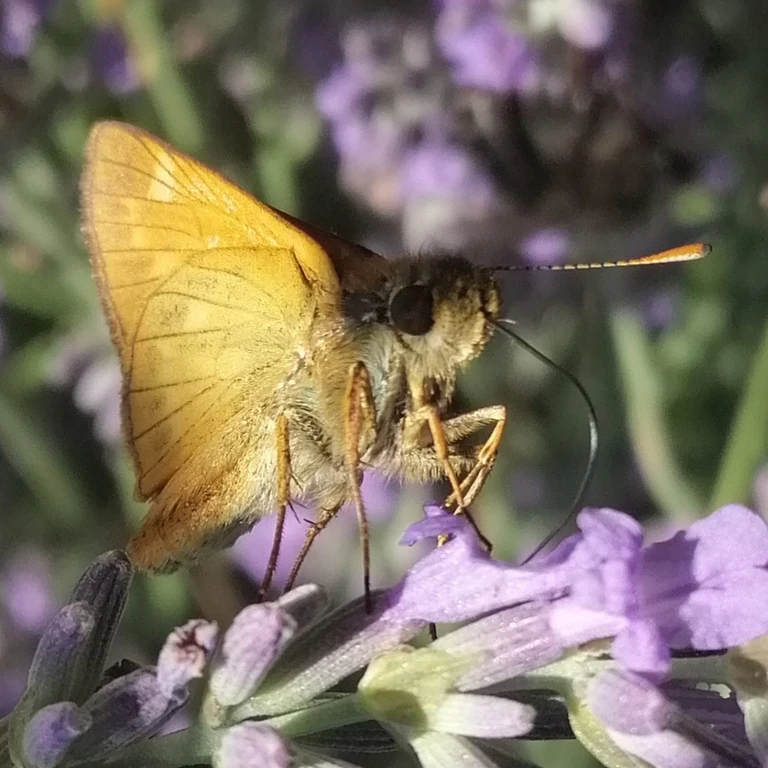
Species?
Ochlodes sylvanus (also Ochlodes venata)
